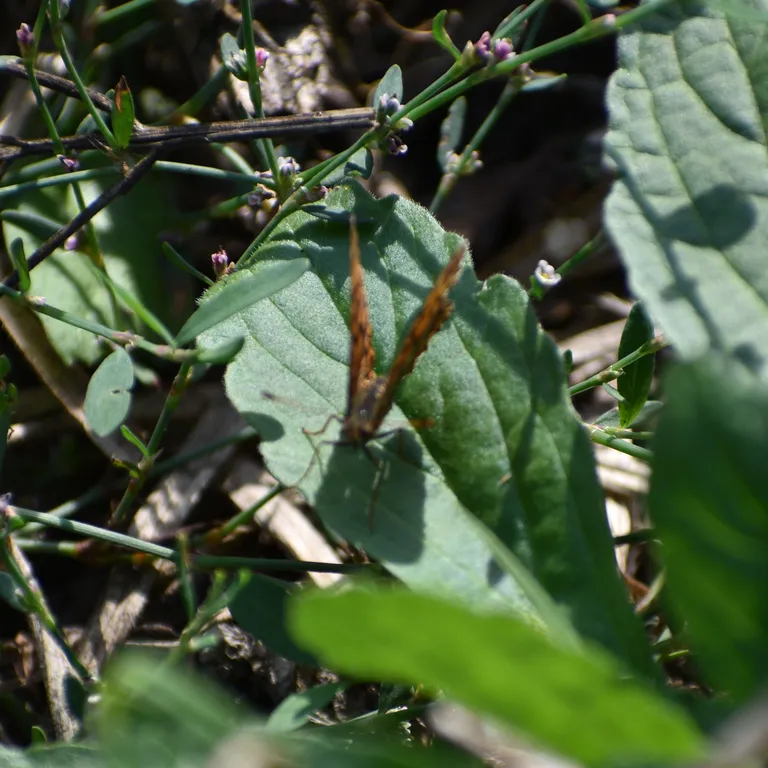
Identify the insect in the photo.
Polygonia c-album
